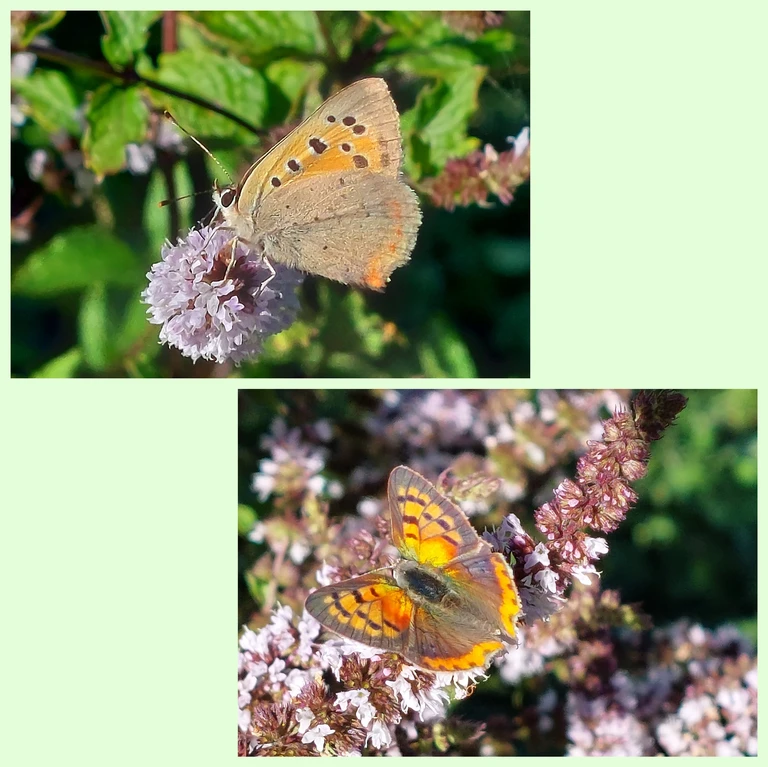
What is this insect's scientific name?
Lycaena phlaeas
